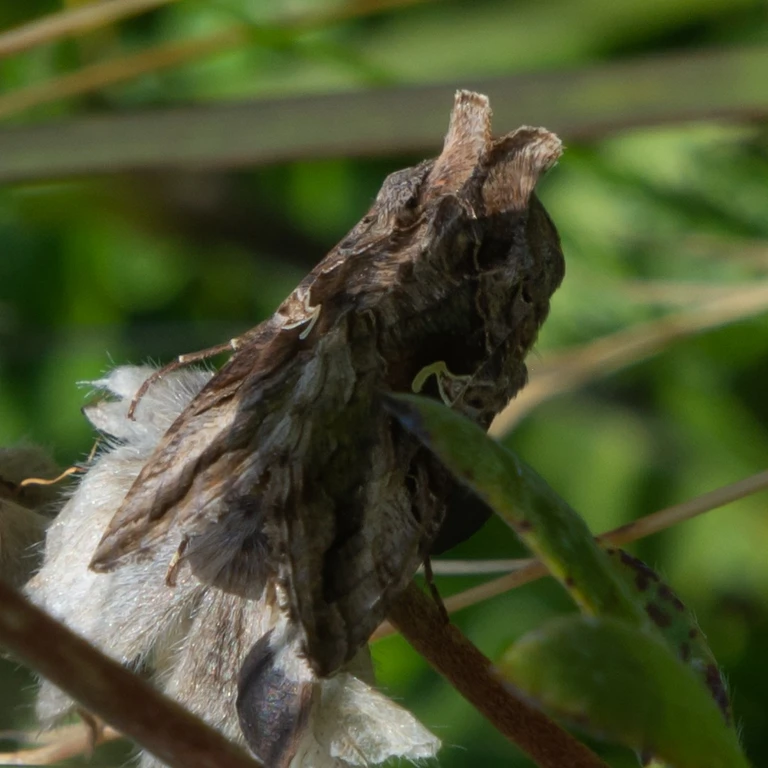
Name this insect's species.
Autographa gamma
